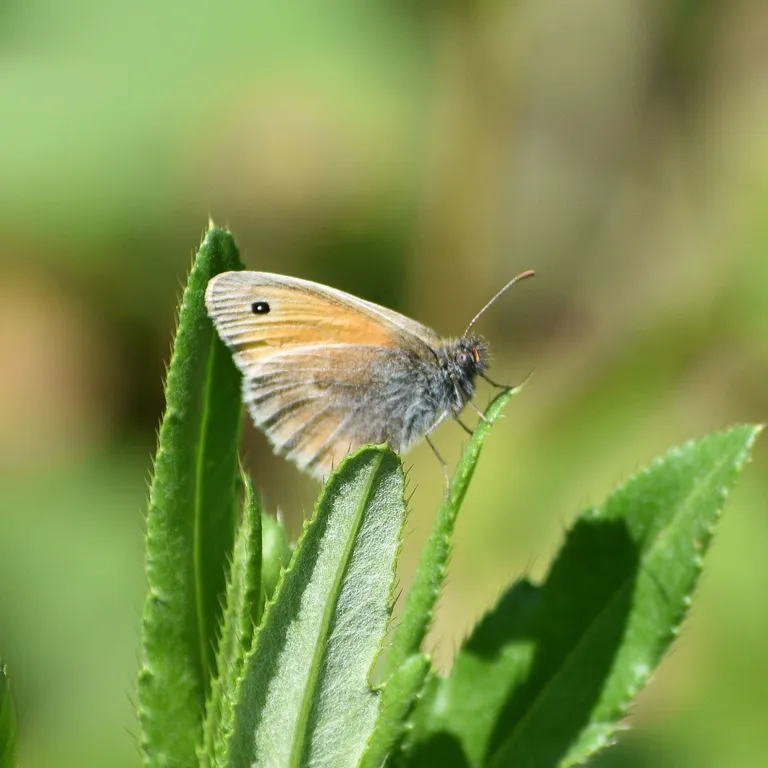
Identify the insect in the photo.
Coenonympha pamphilus
